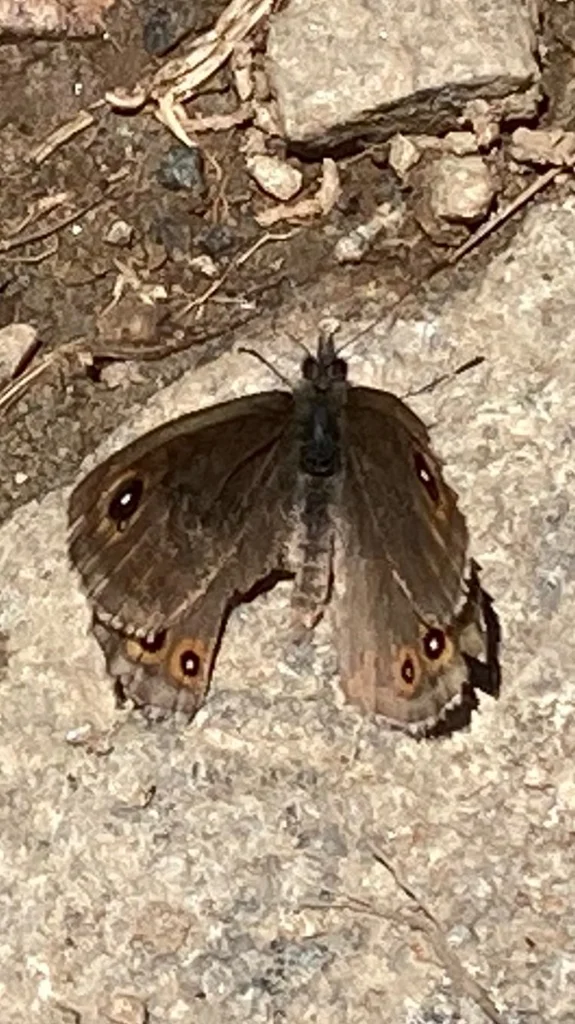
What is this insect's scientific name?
Lasiommata petropolitana (also Pararge petropolitana)
